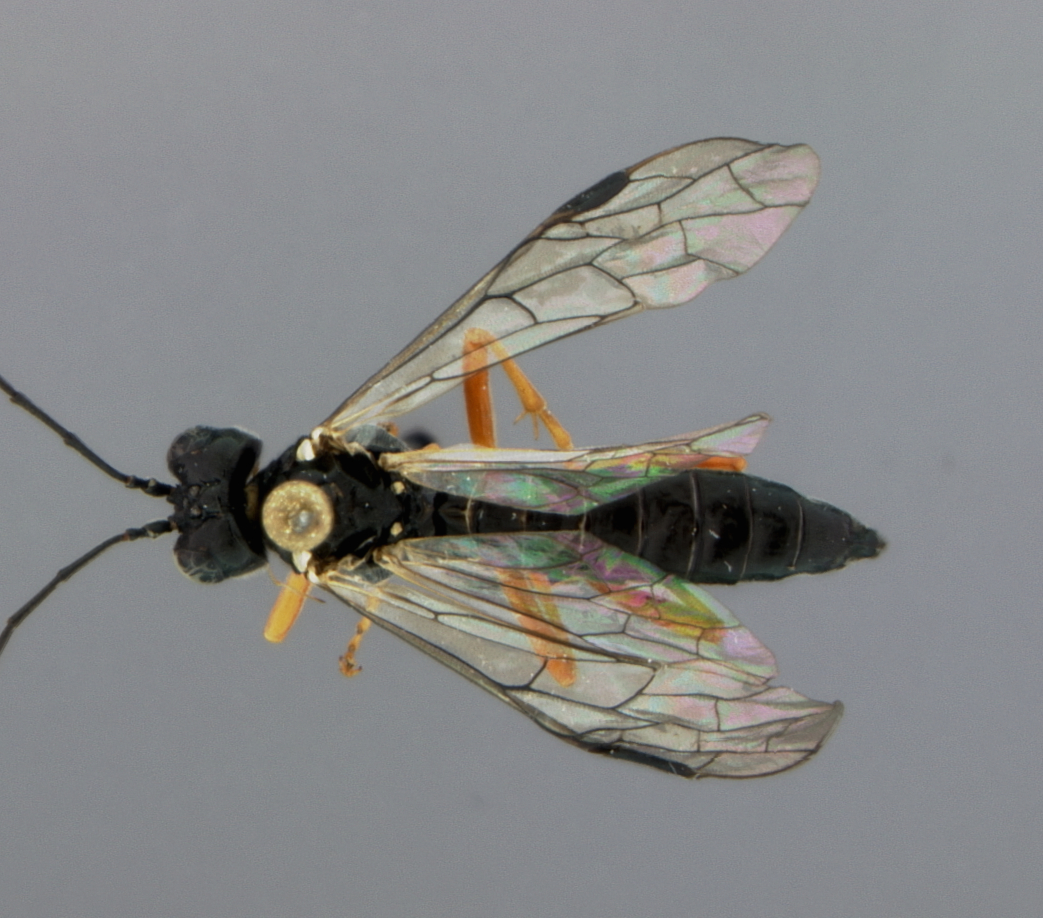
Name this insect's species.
Tenthredo applachia
